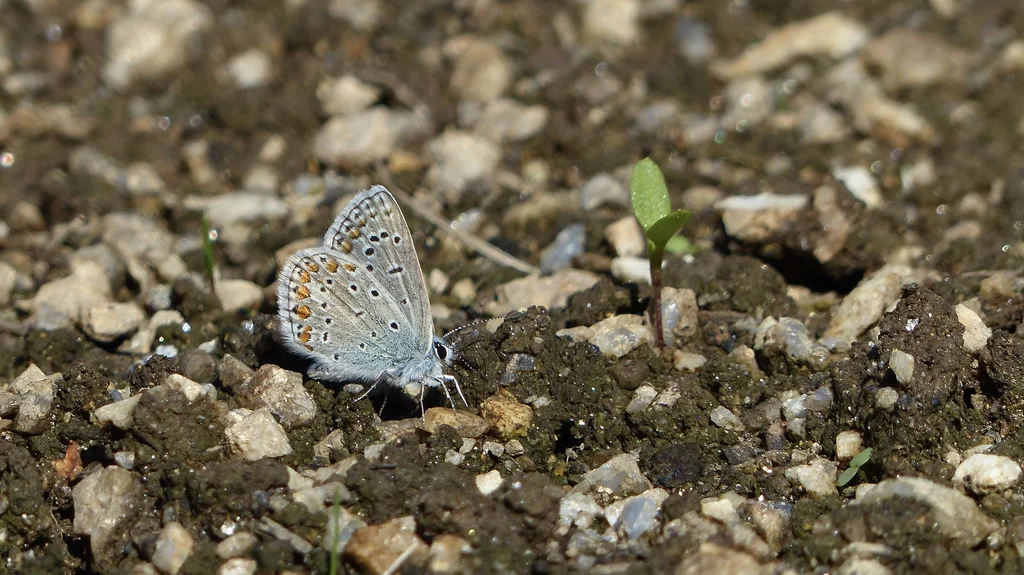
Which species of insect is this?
Polyommatus icarus
